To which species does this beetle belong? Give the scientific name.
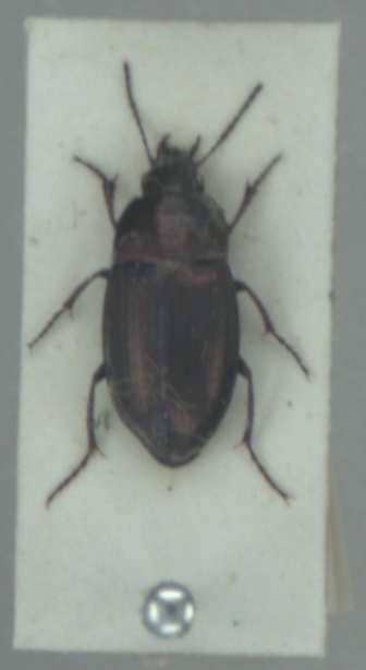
Amara spreta
